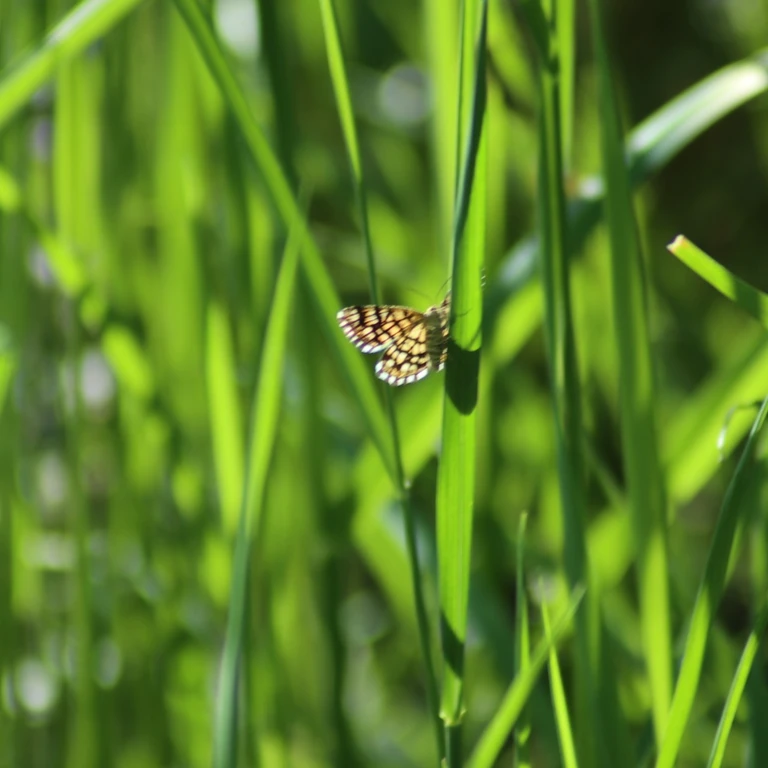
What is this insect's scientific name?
Chiasmia clathrata
